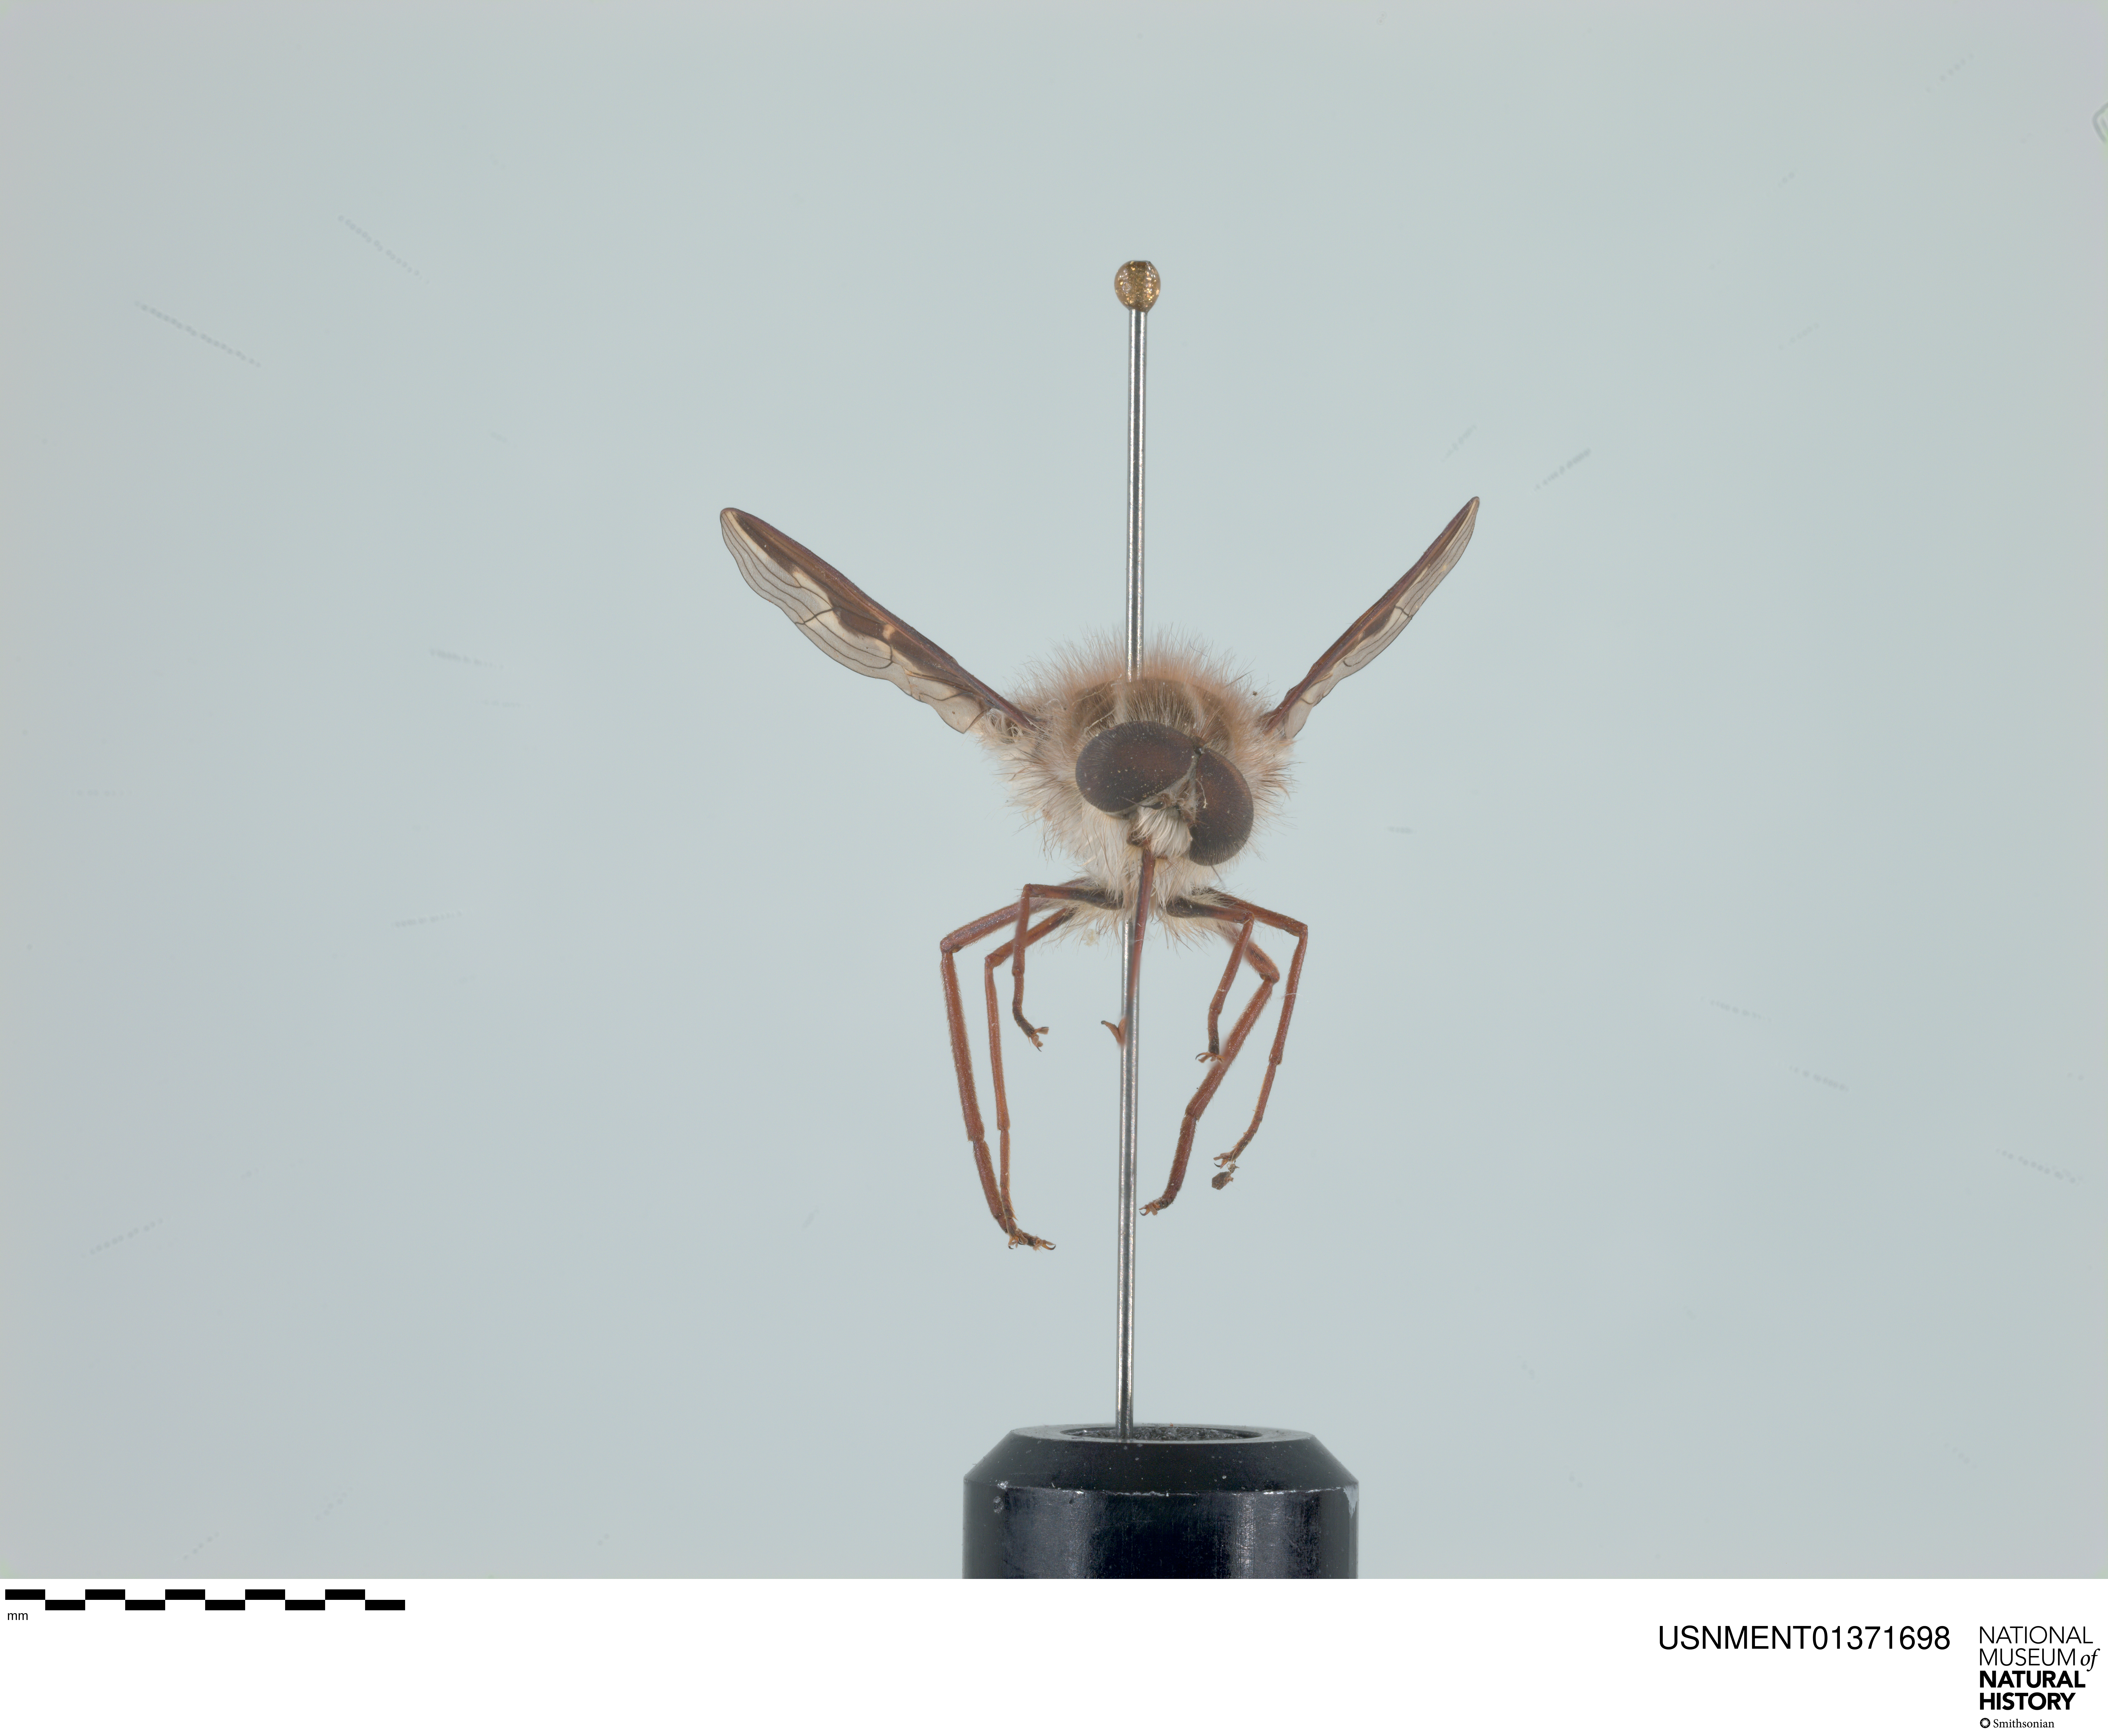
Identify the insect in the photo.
Trichophthalma niveibarbis
